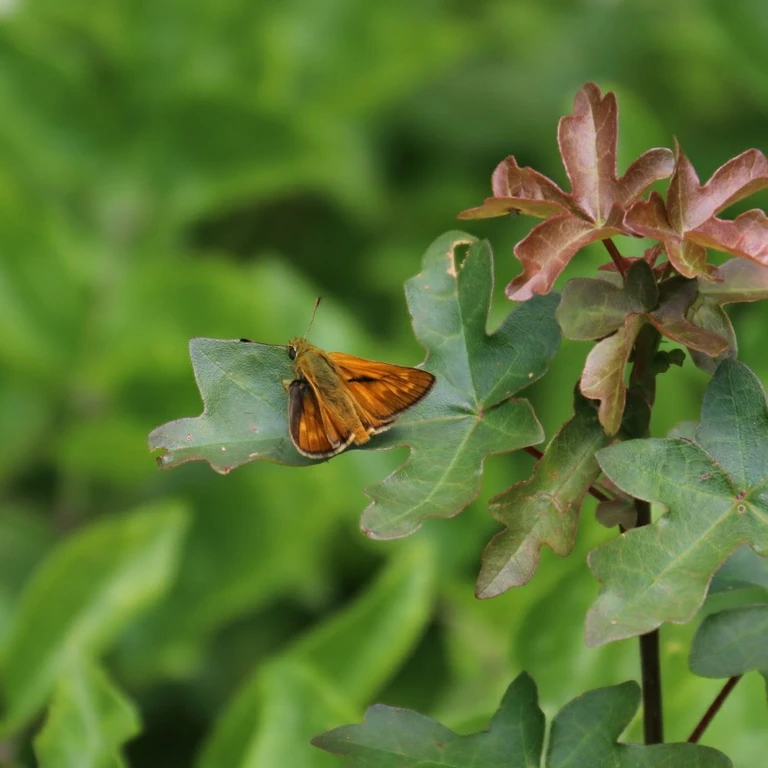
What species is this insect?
Ochlodes sylvanus (also Ochlodes venata)
